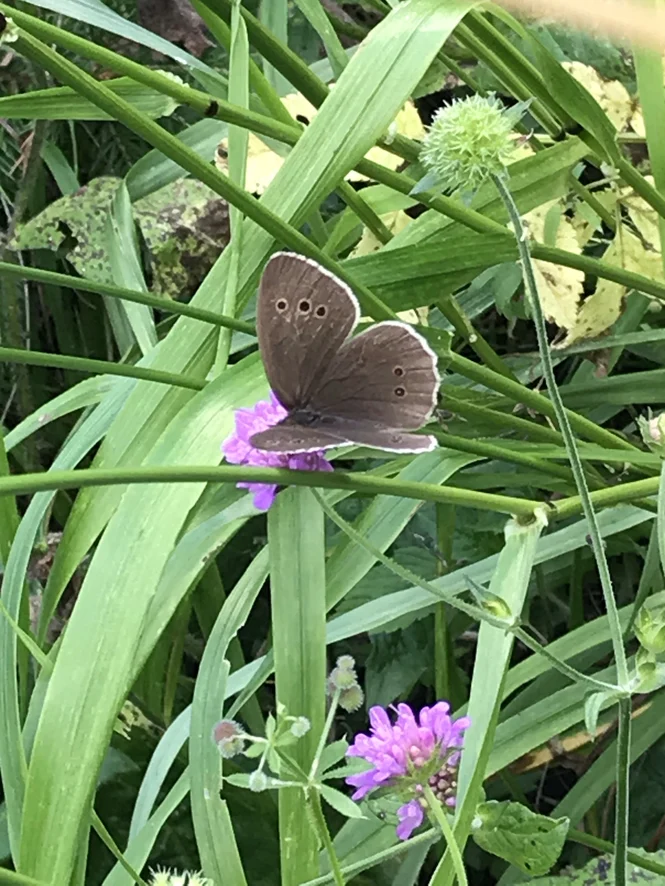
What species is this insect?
Aphantopus hyperantus
